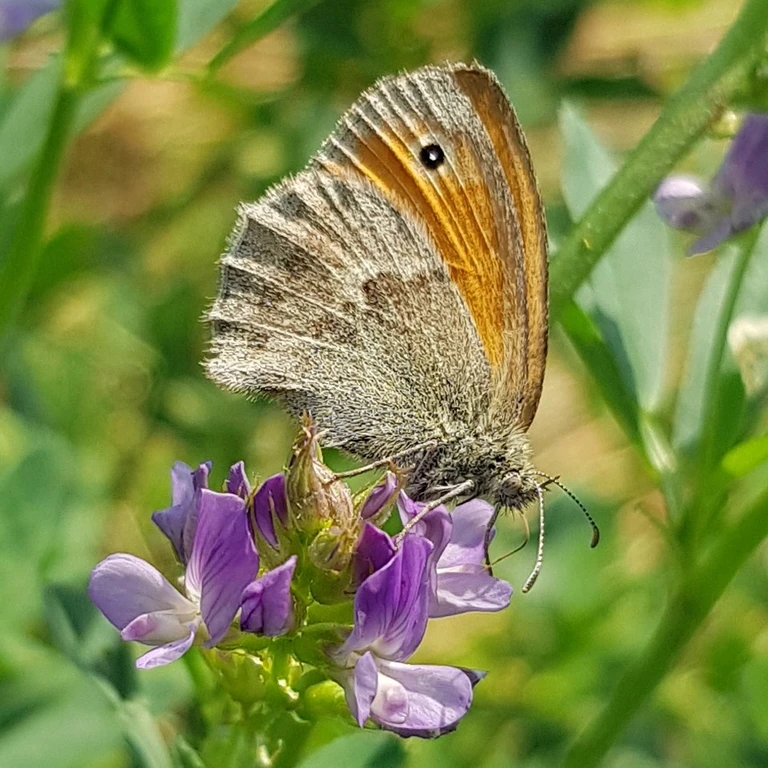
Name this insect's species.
Coenonympha pamphilus
